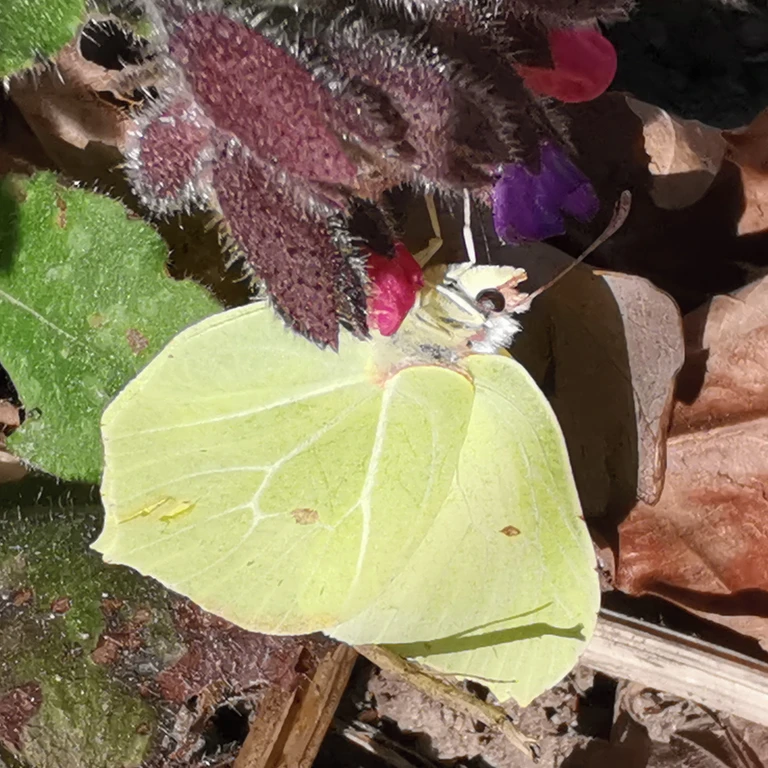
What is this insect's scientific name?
Gonepteryx rhamni
